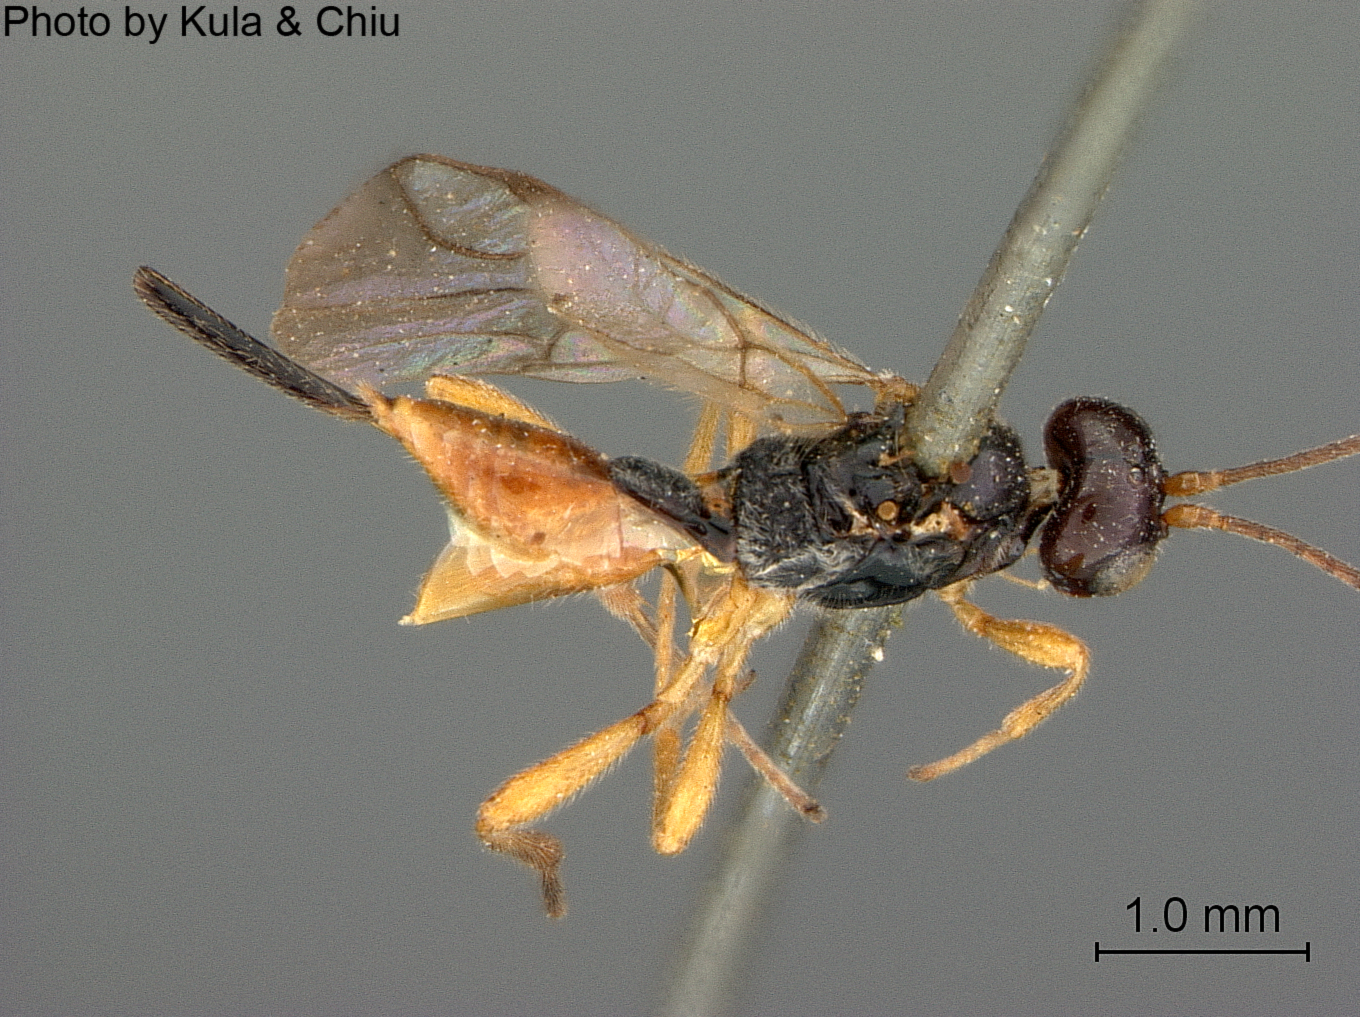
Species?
Dacnusa laeviceps
